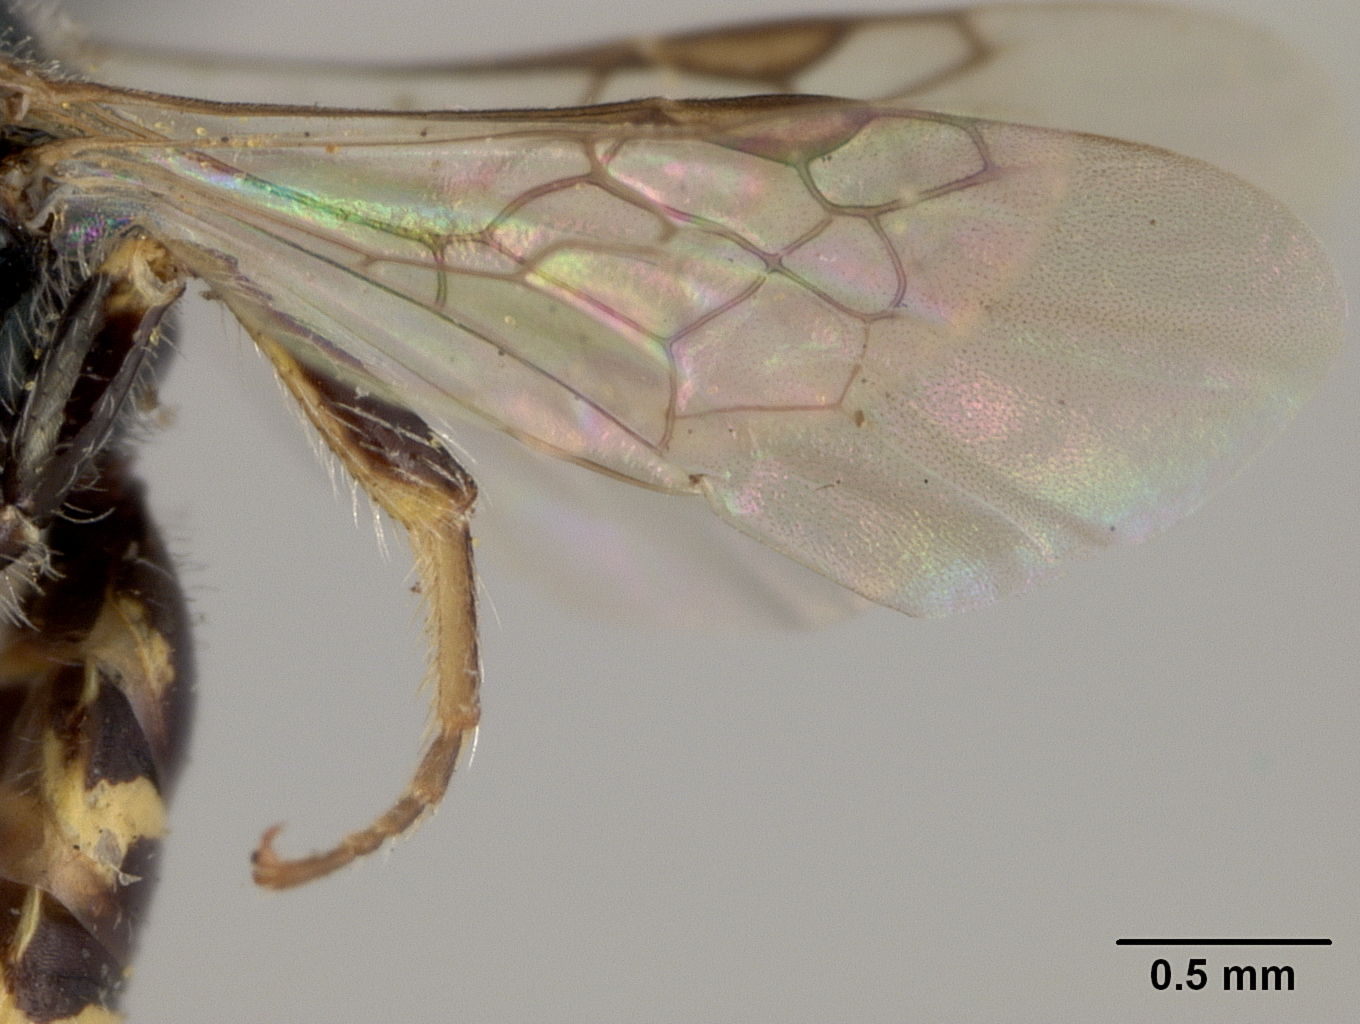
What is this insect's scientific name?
Perdita micheneri
